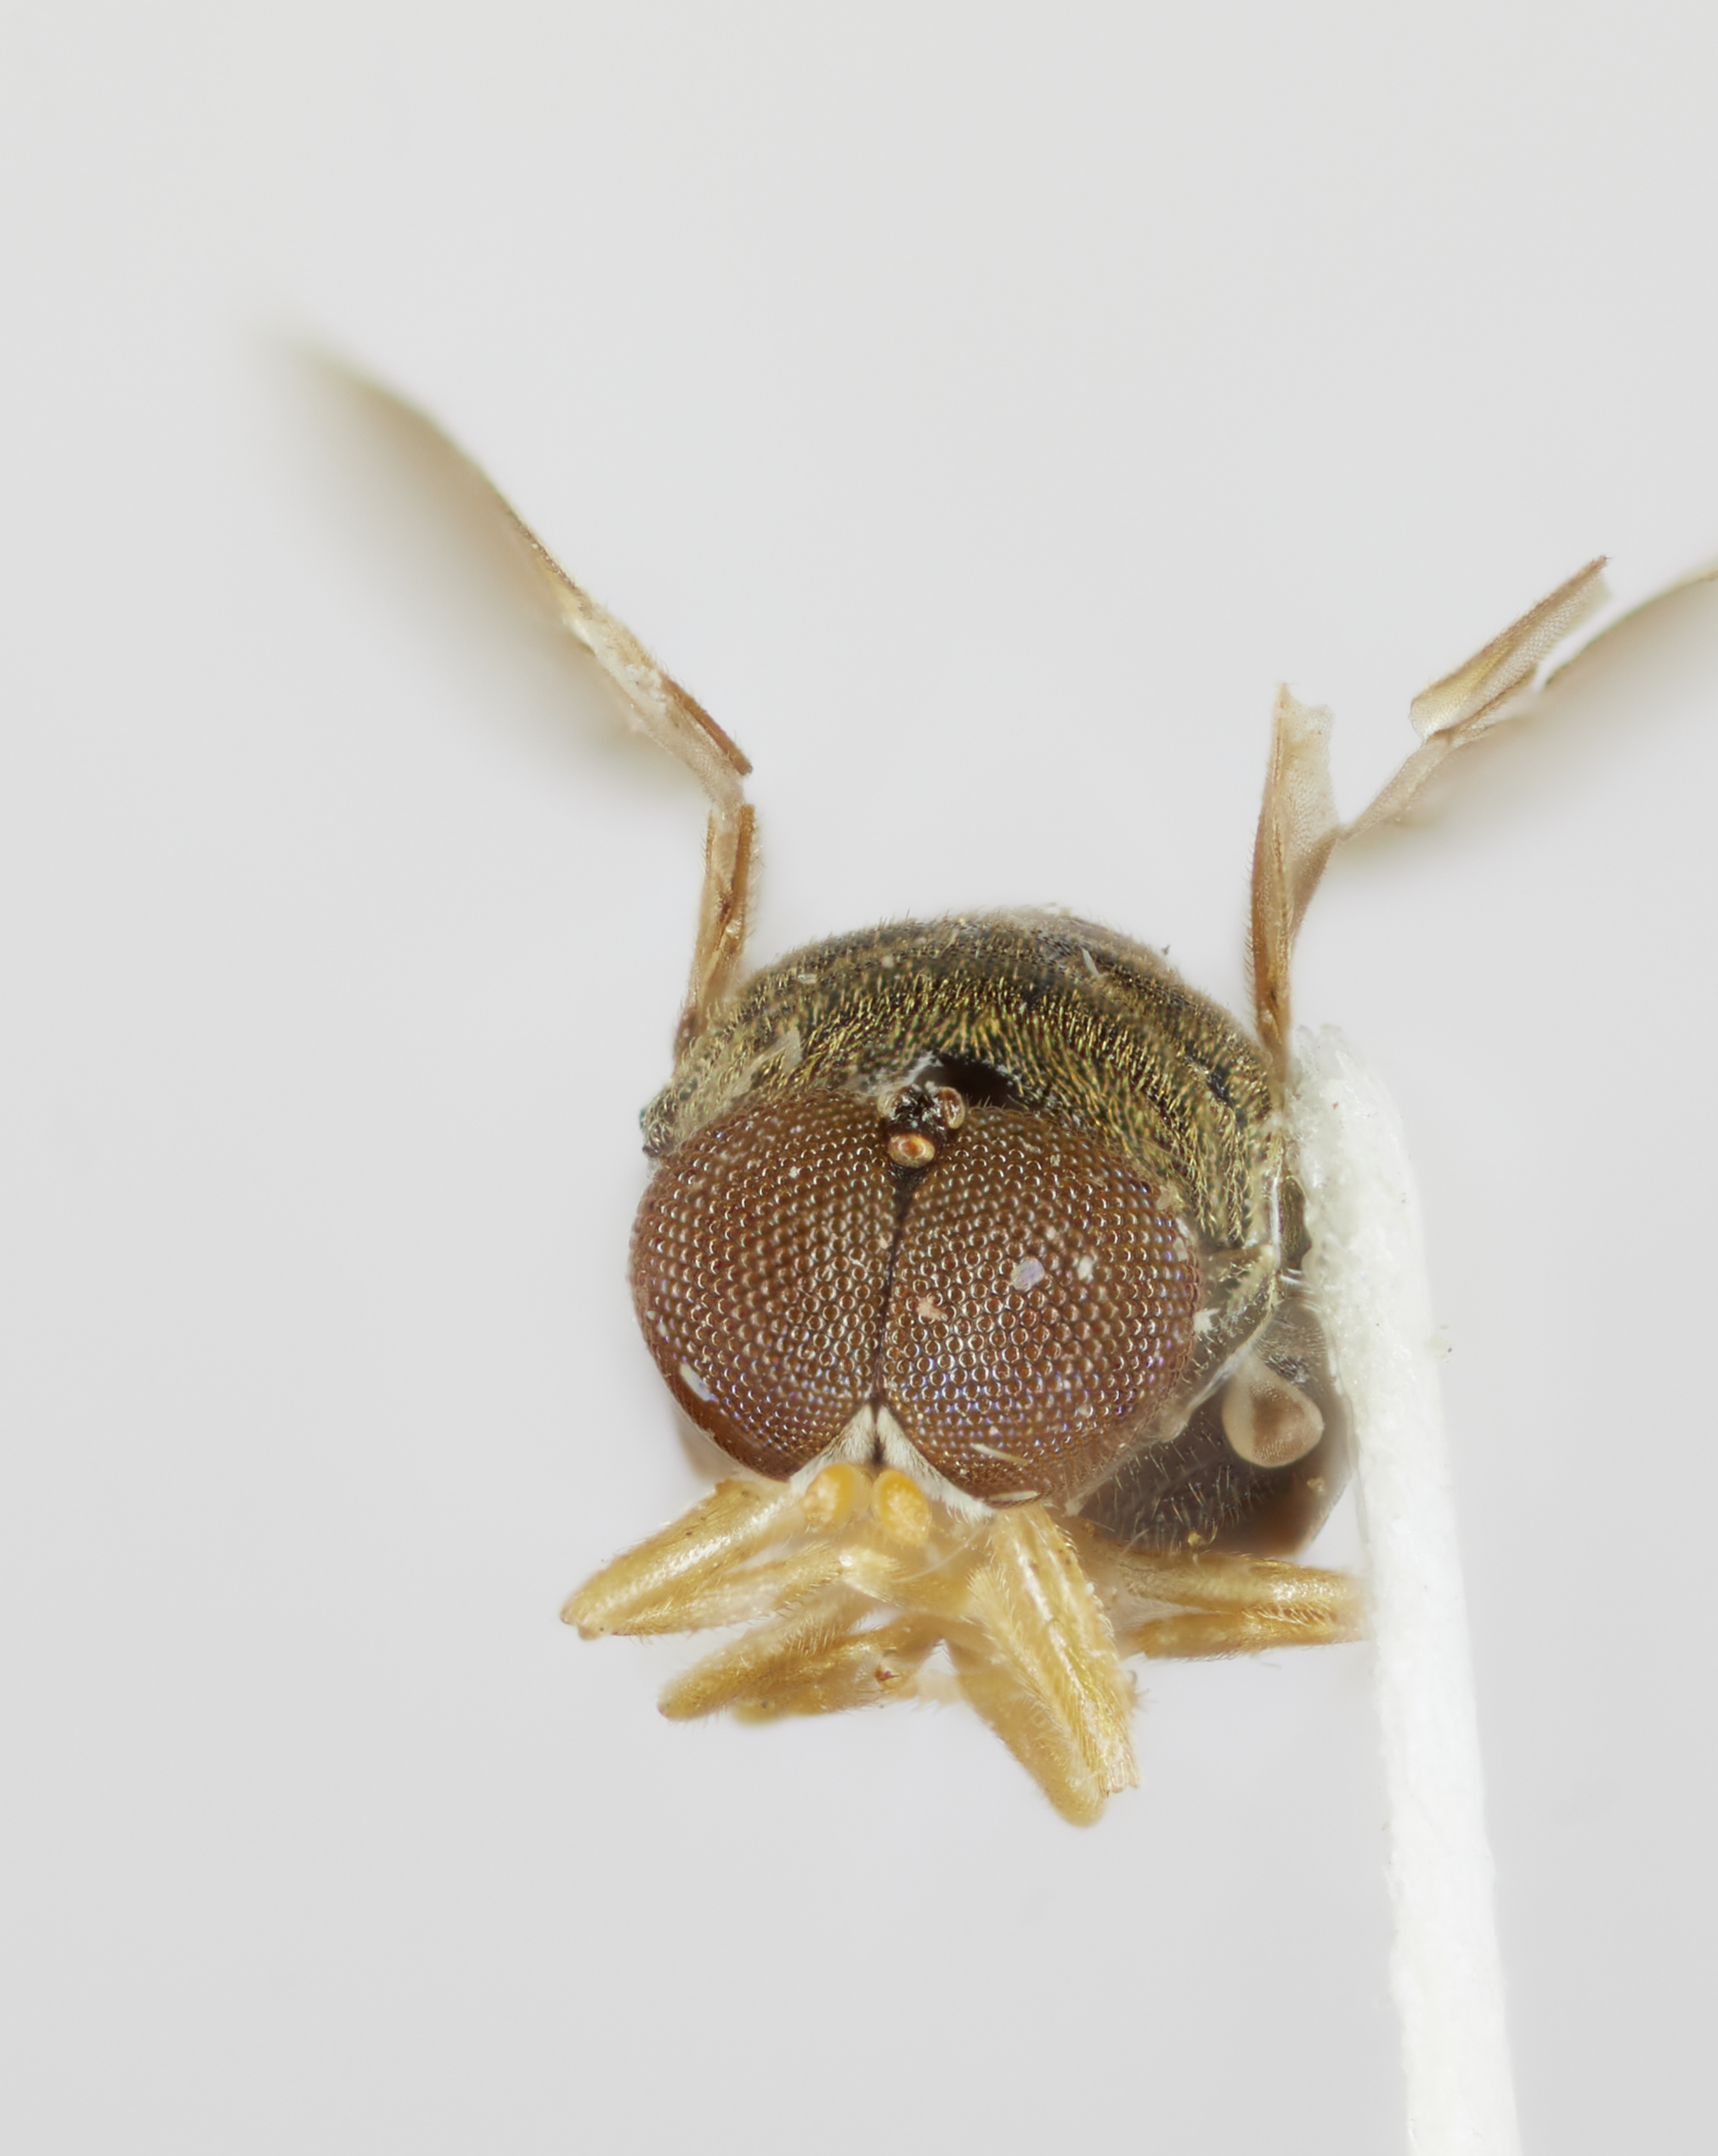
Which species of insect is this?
Camptopteromyia flavipes
